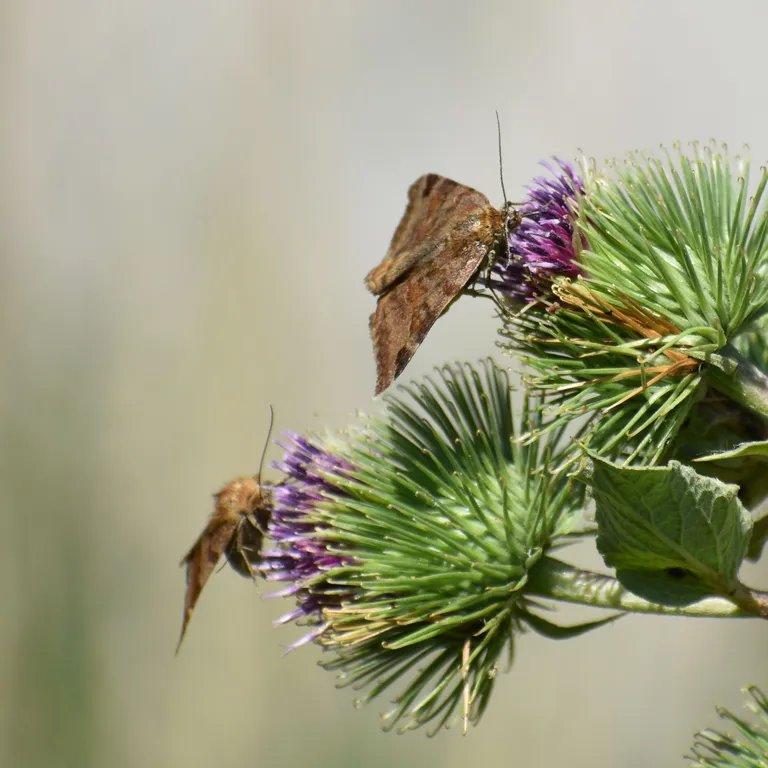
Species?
Euclidia glyphica
